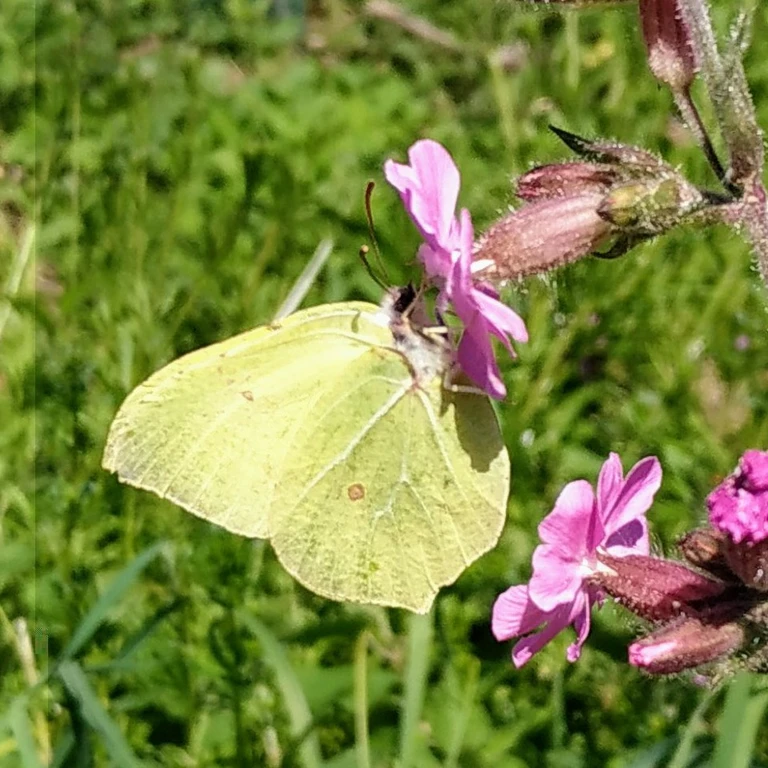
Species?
Gonepteryx rhamni
